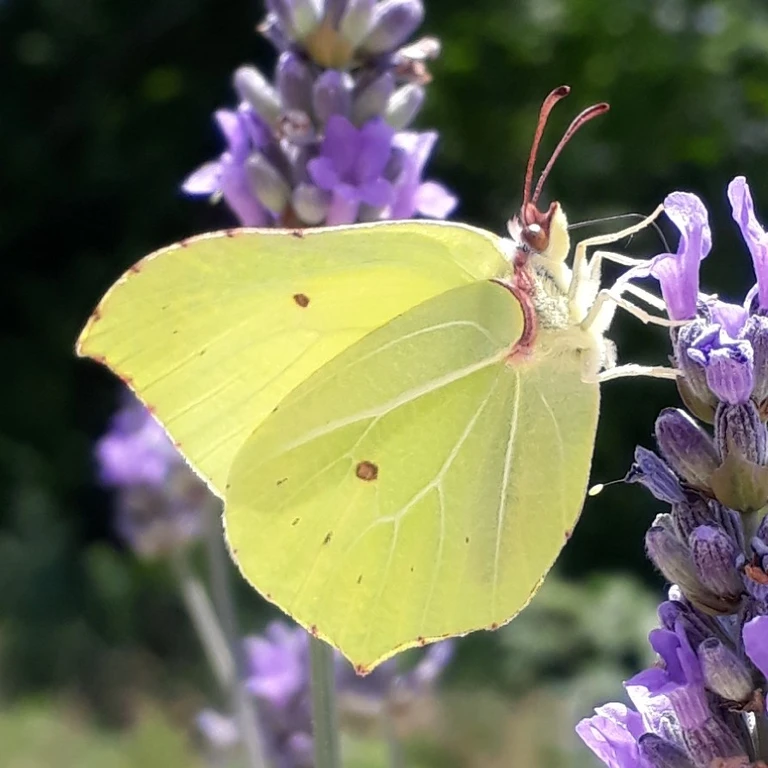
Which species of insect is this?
Gonepteryx rhamni
